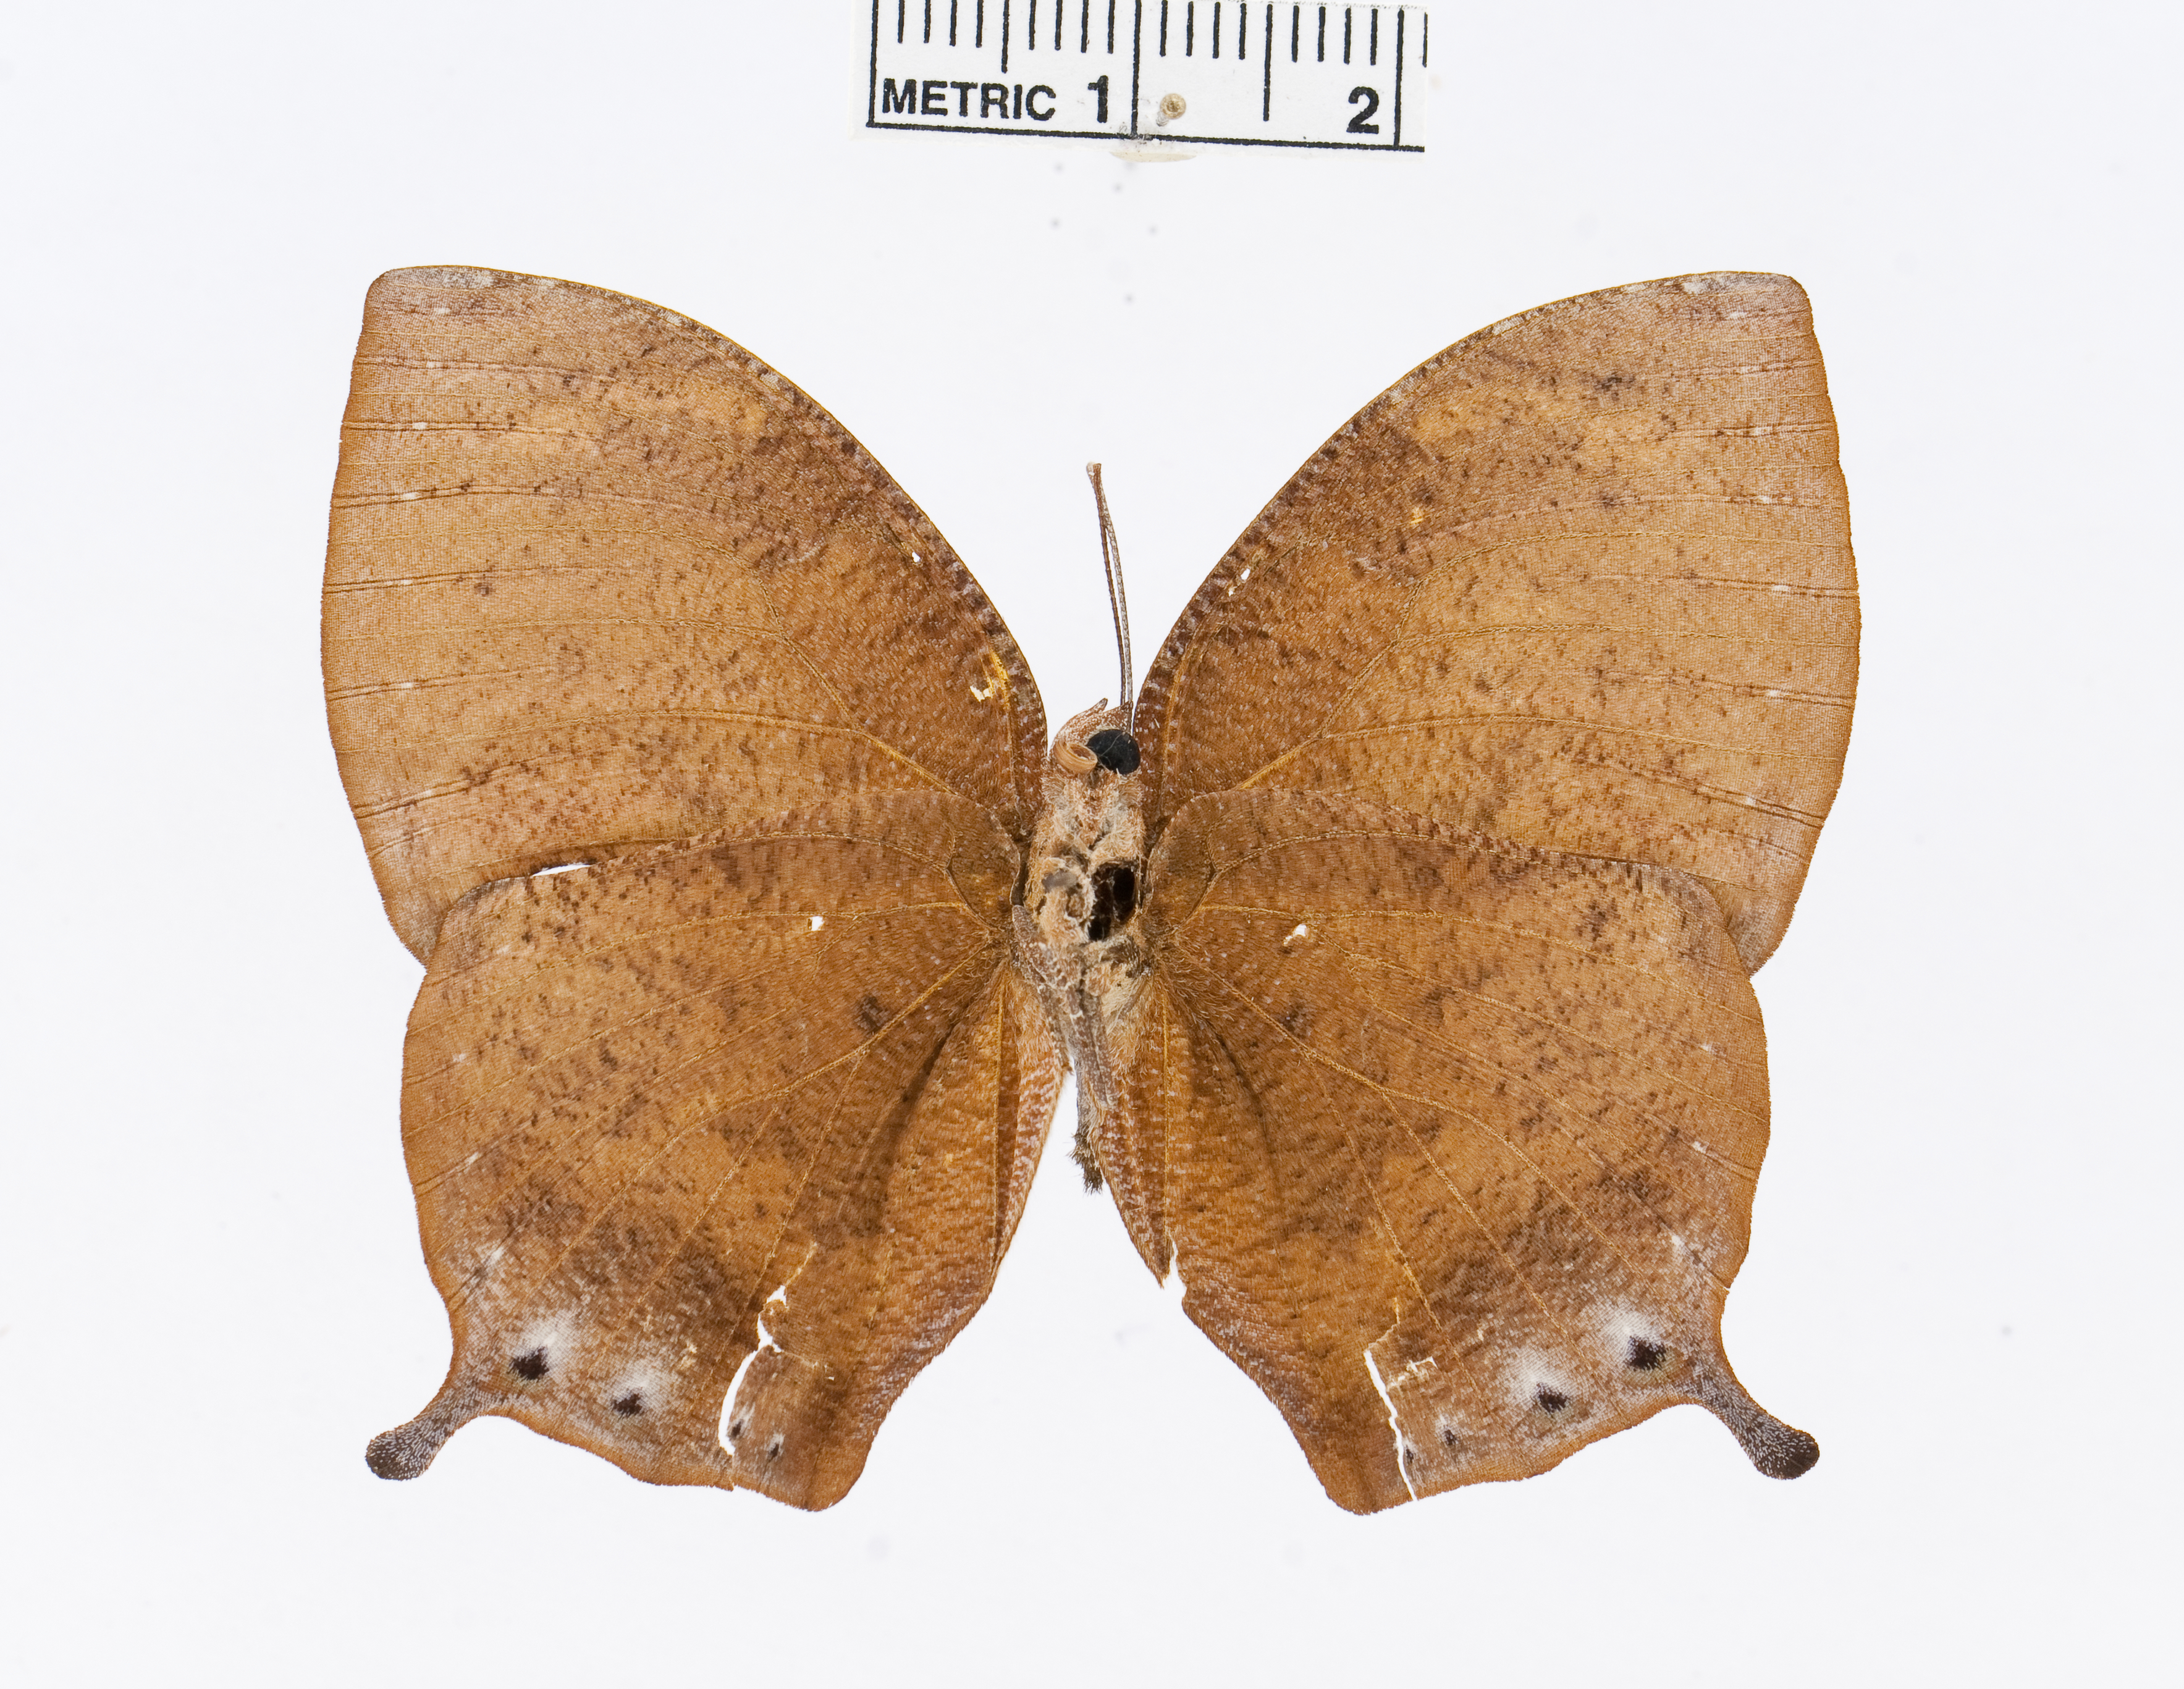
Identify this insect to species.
Memphis polycarmes
